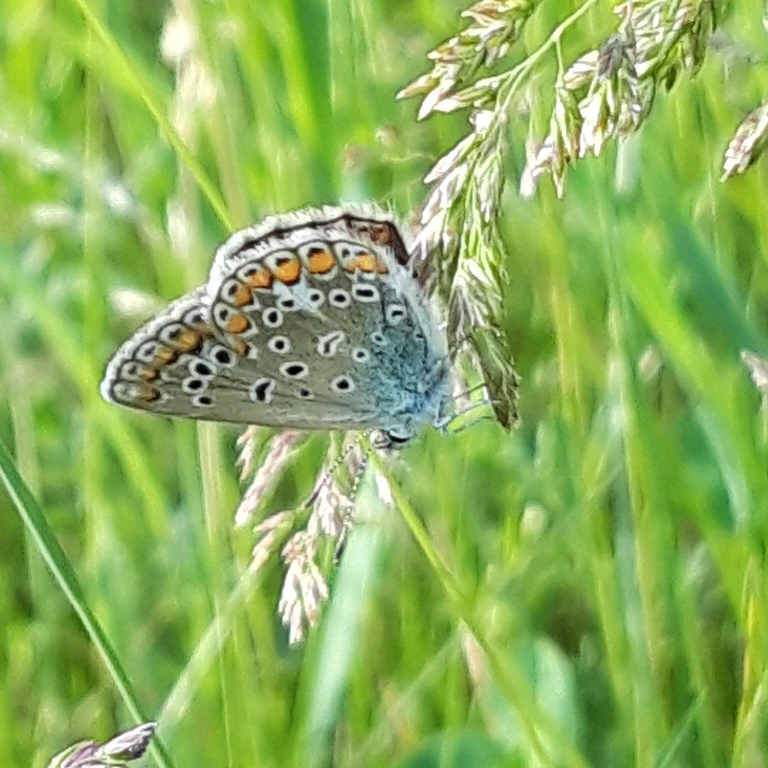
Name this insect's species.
Polyommatus icarus
